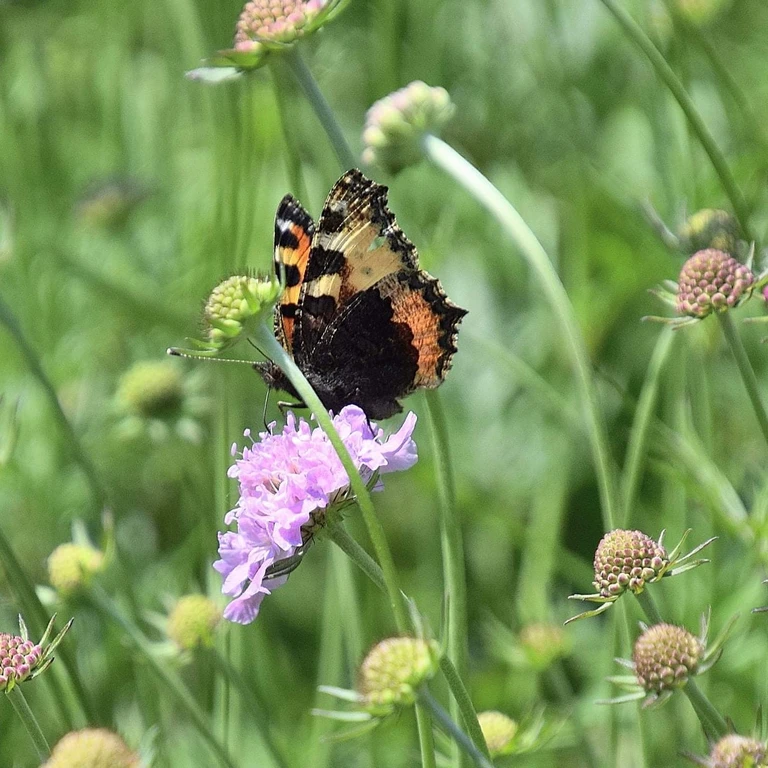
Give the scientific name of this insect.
Aglais urticae
